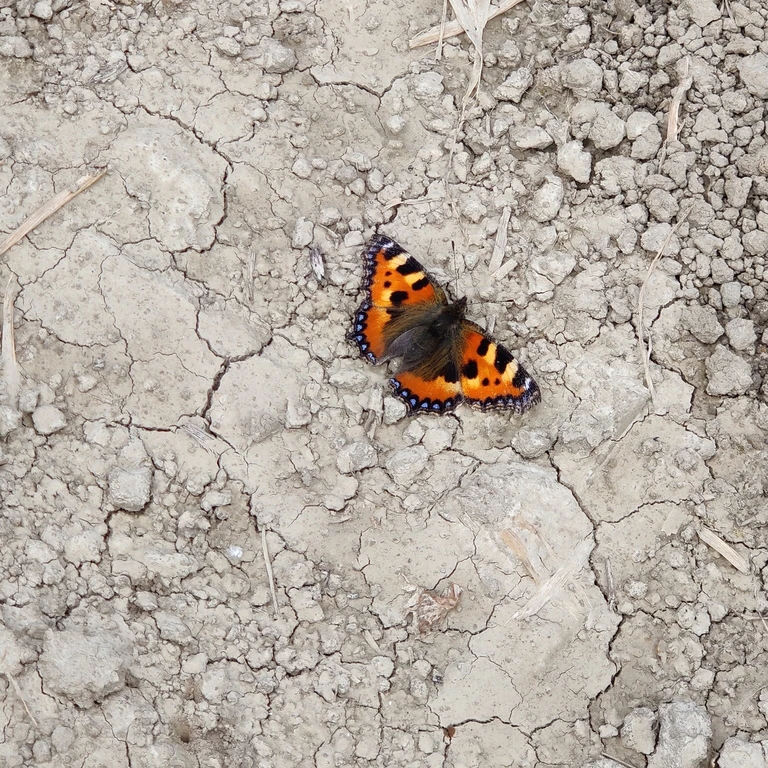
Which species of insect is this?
Aglais urticae
